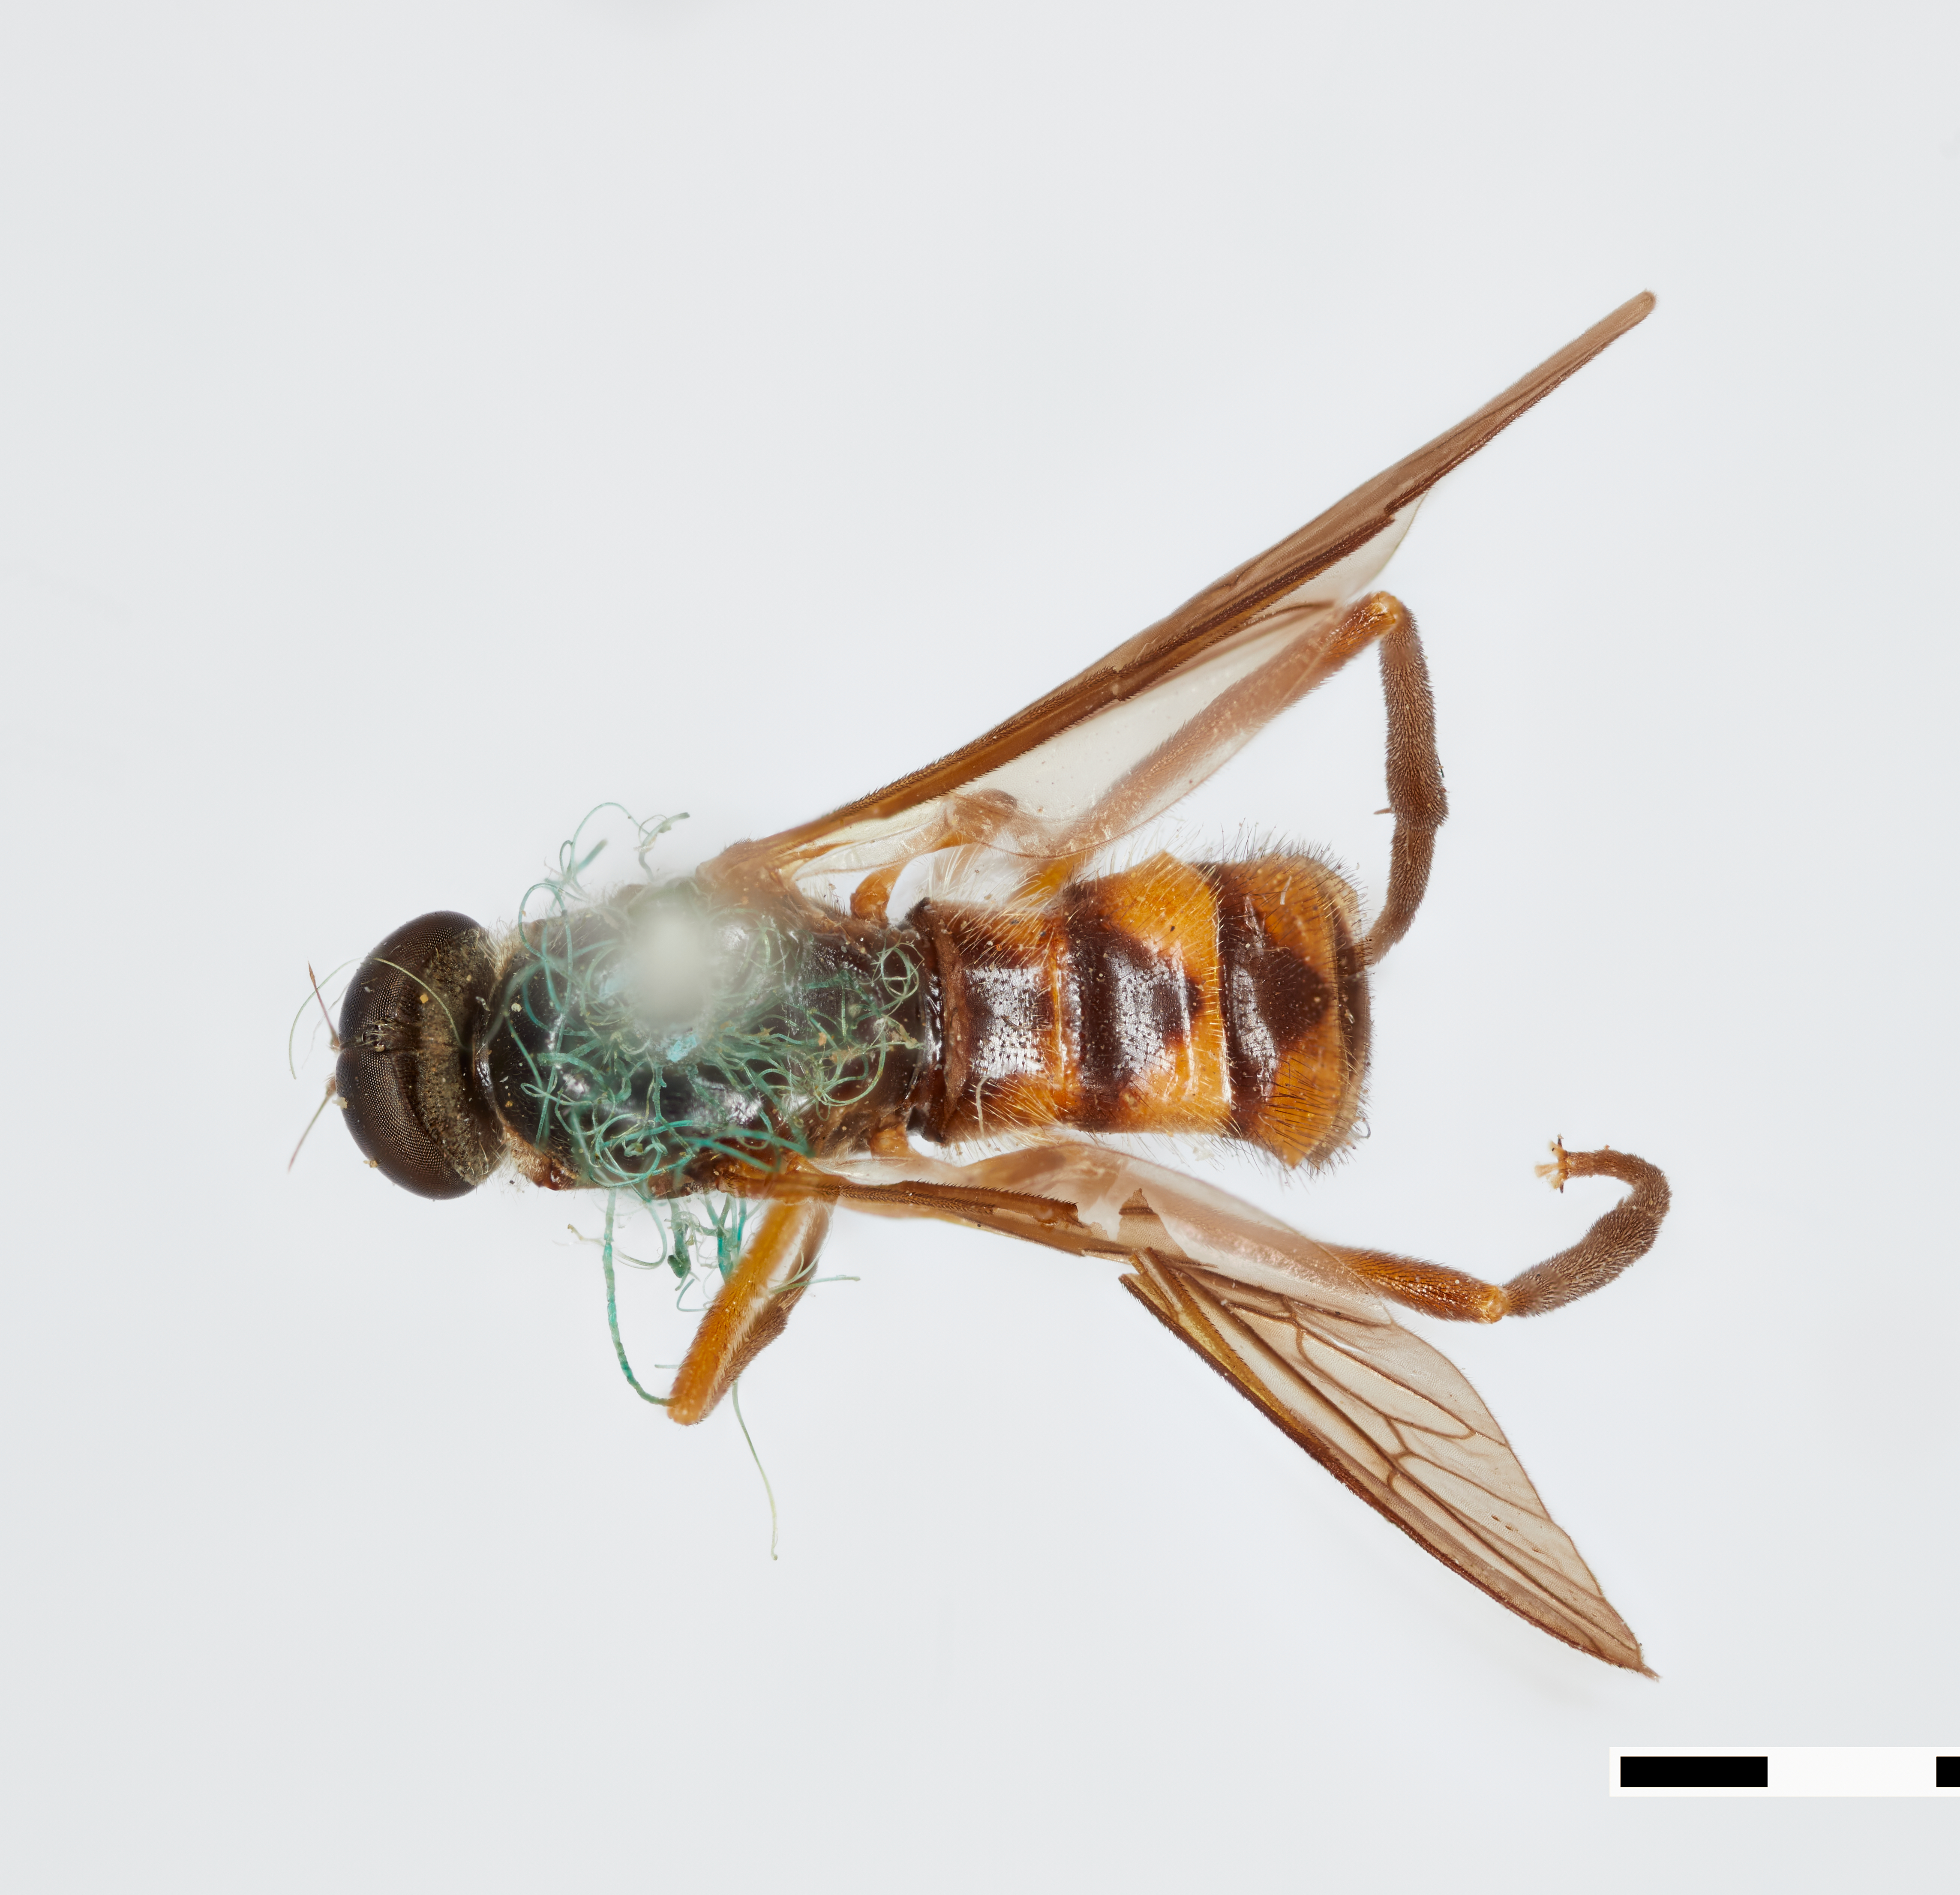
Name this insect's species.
Dialysis aldrichi
